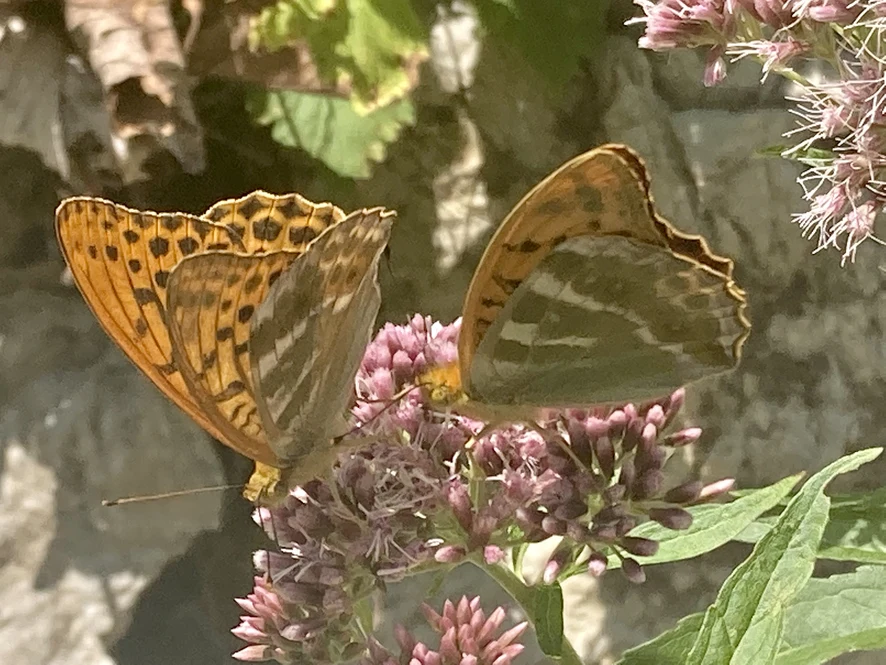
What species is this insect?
Argynnis paphia
